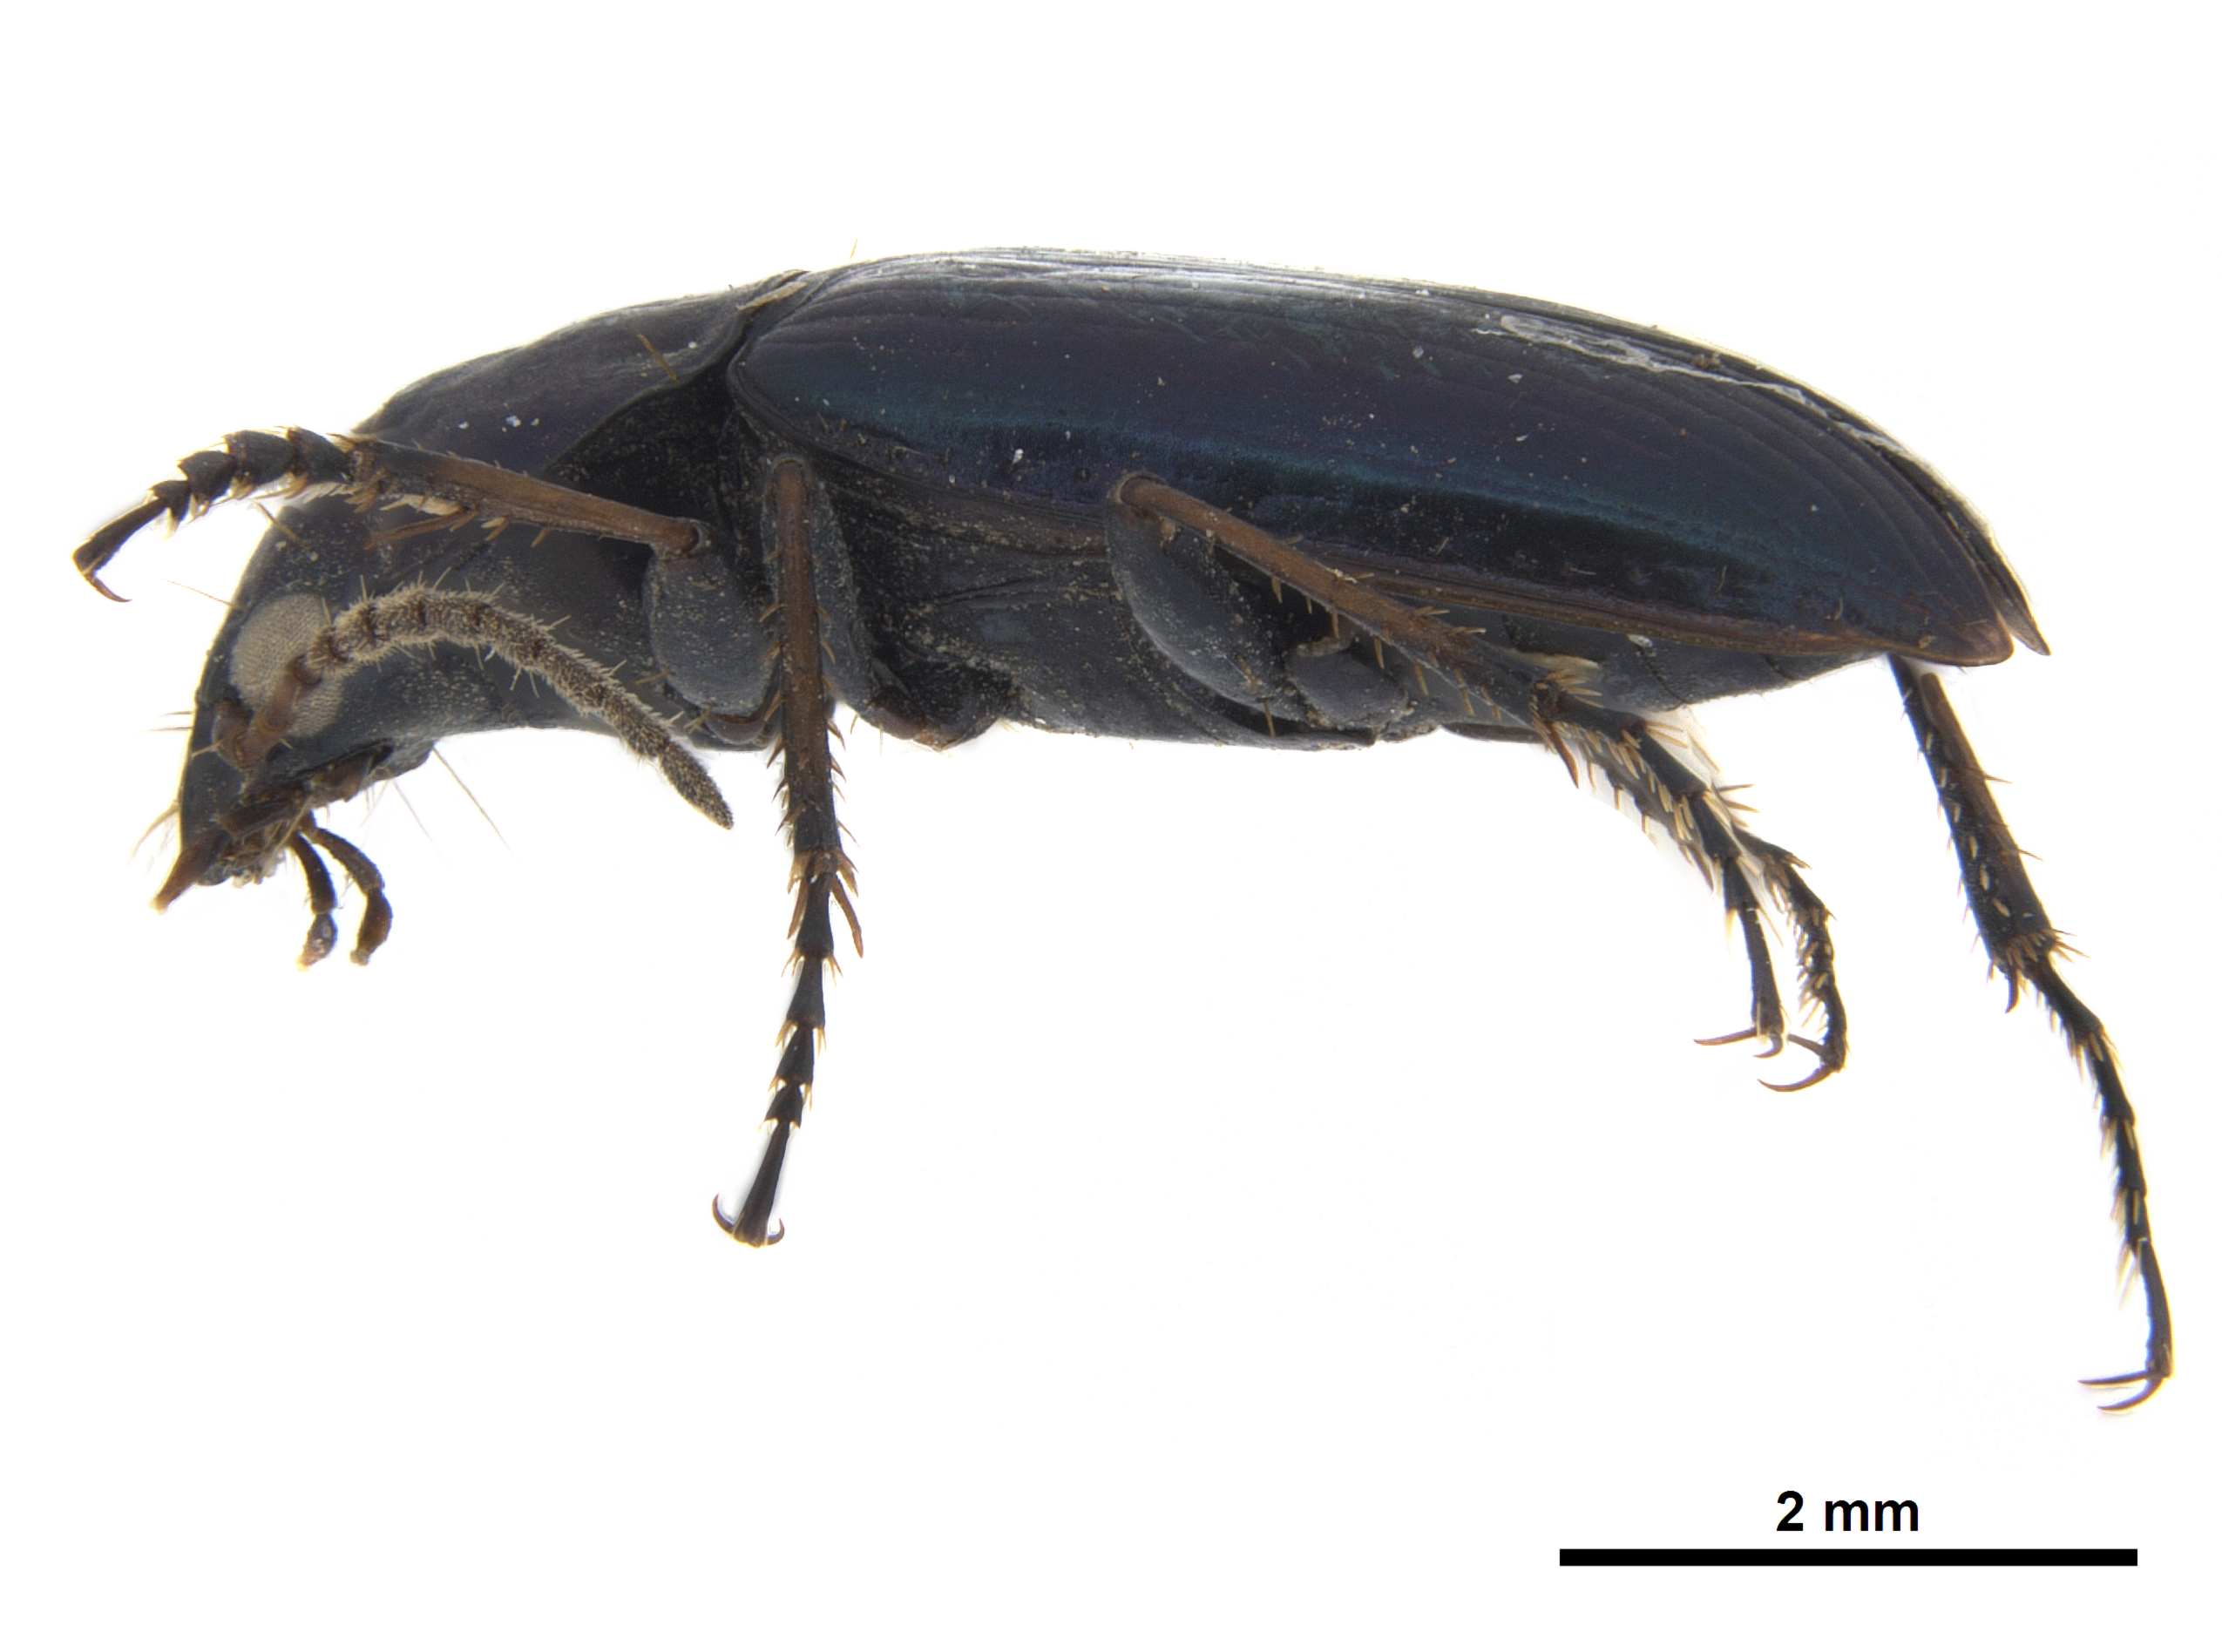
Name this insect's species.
Metius pogonoides
